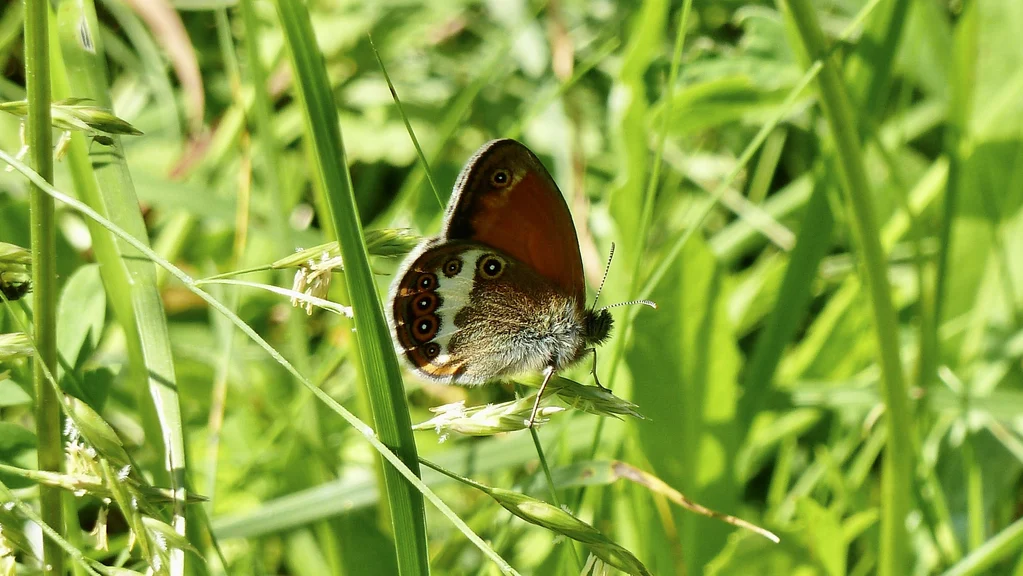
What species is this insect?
Coenonympha arcania
